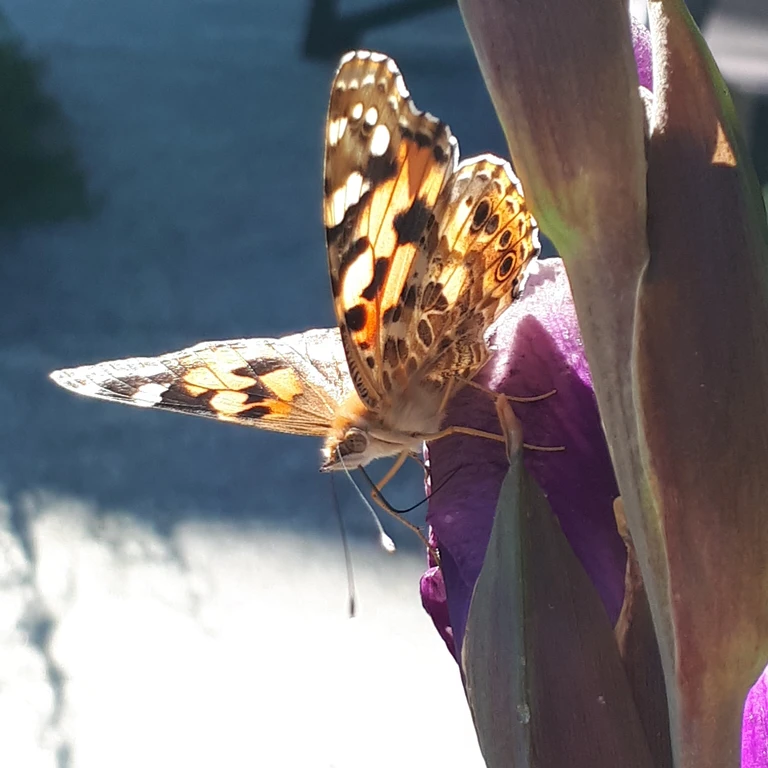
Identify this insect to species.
Vanessa cardui
